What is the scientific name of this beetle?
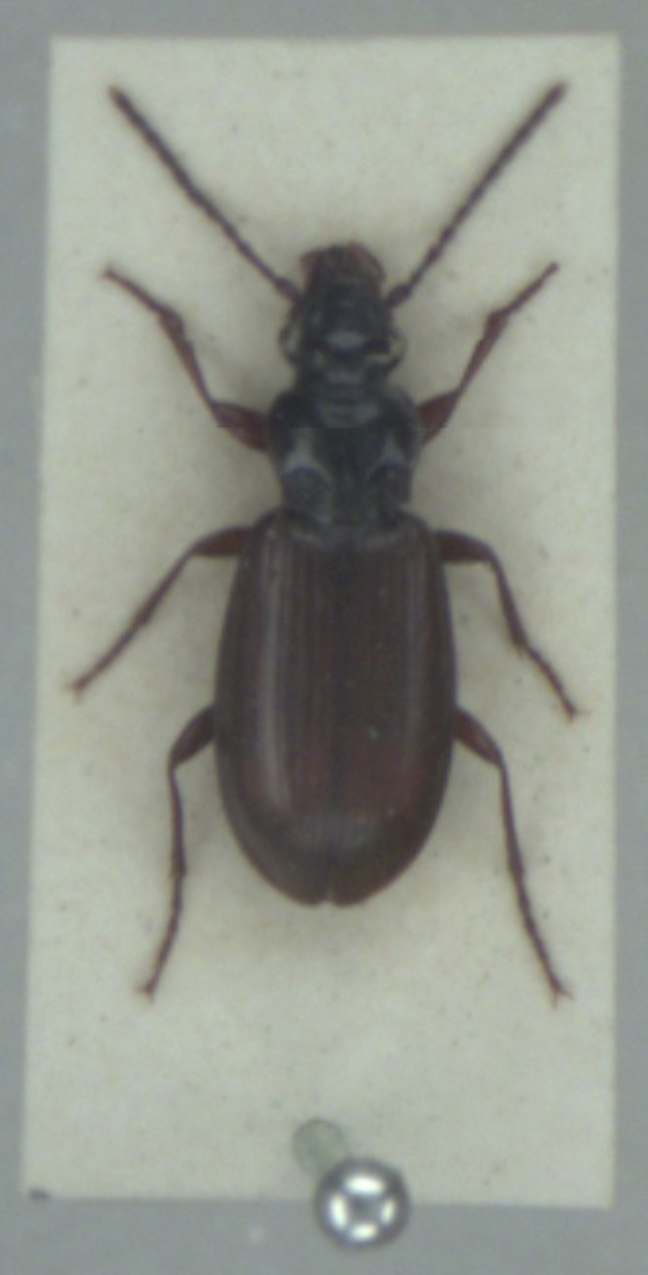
Patrobus septentrionis
